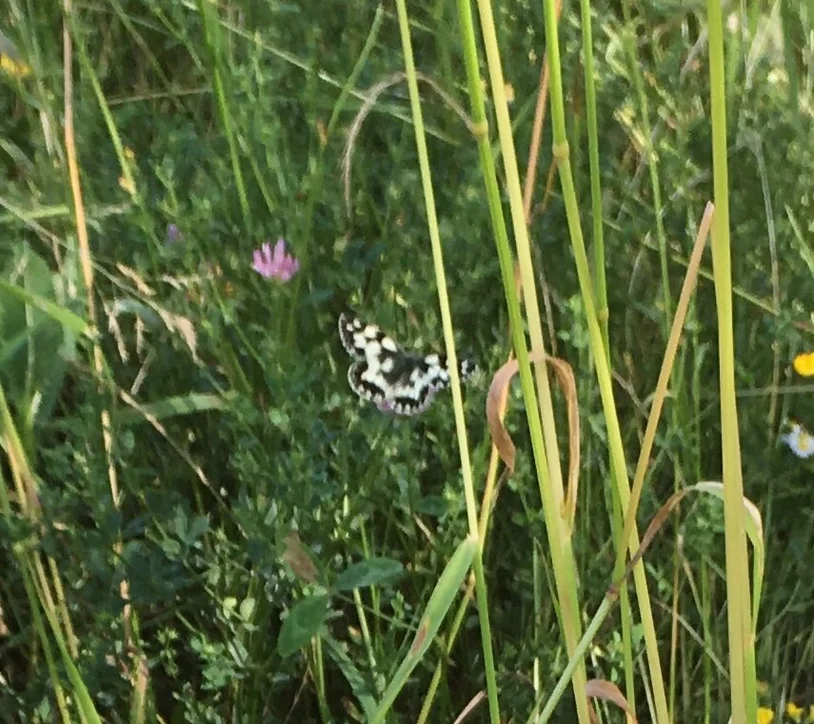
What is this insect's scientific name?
Melanargia galathea
